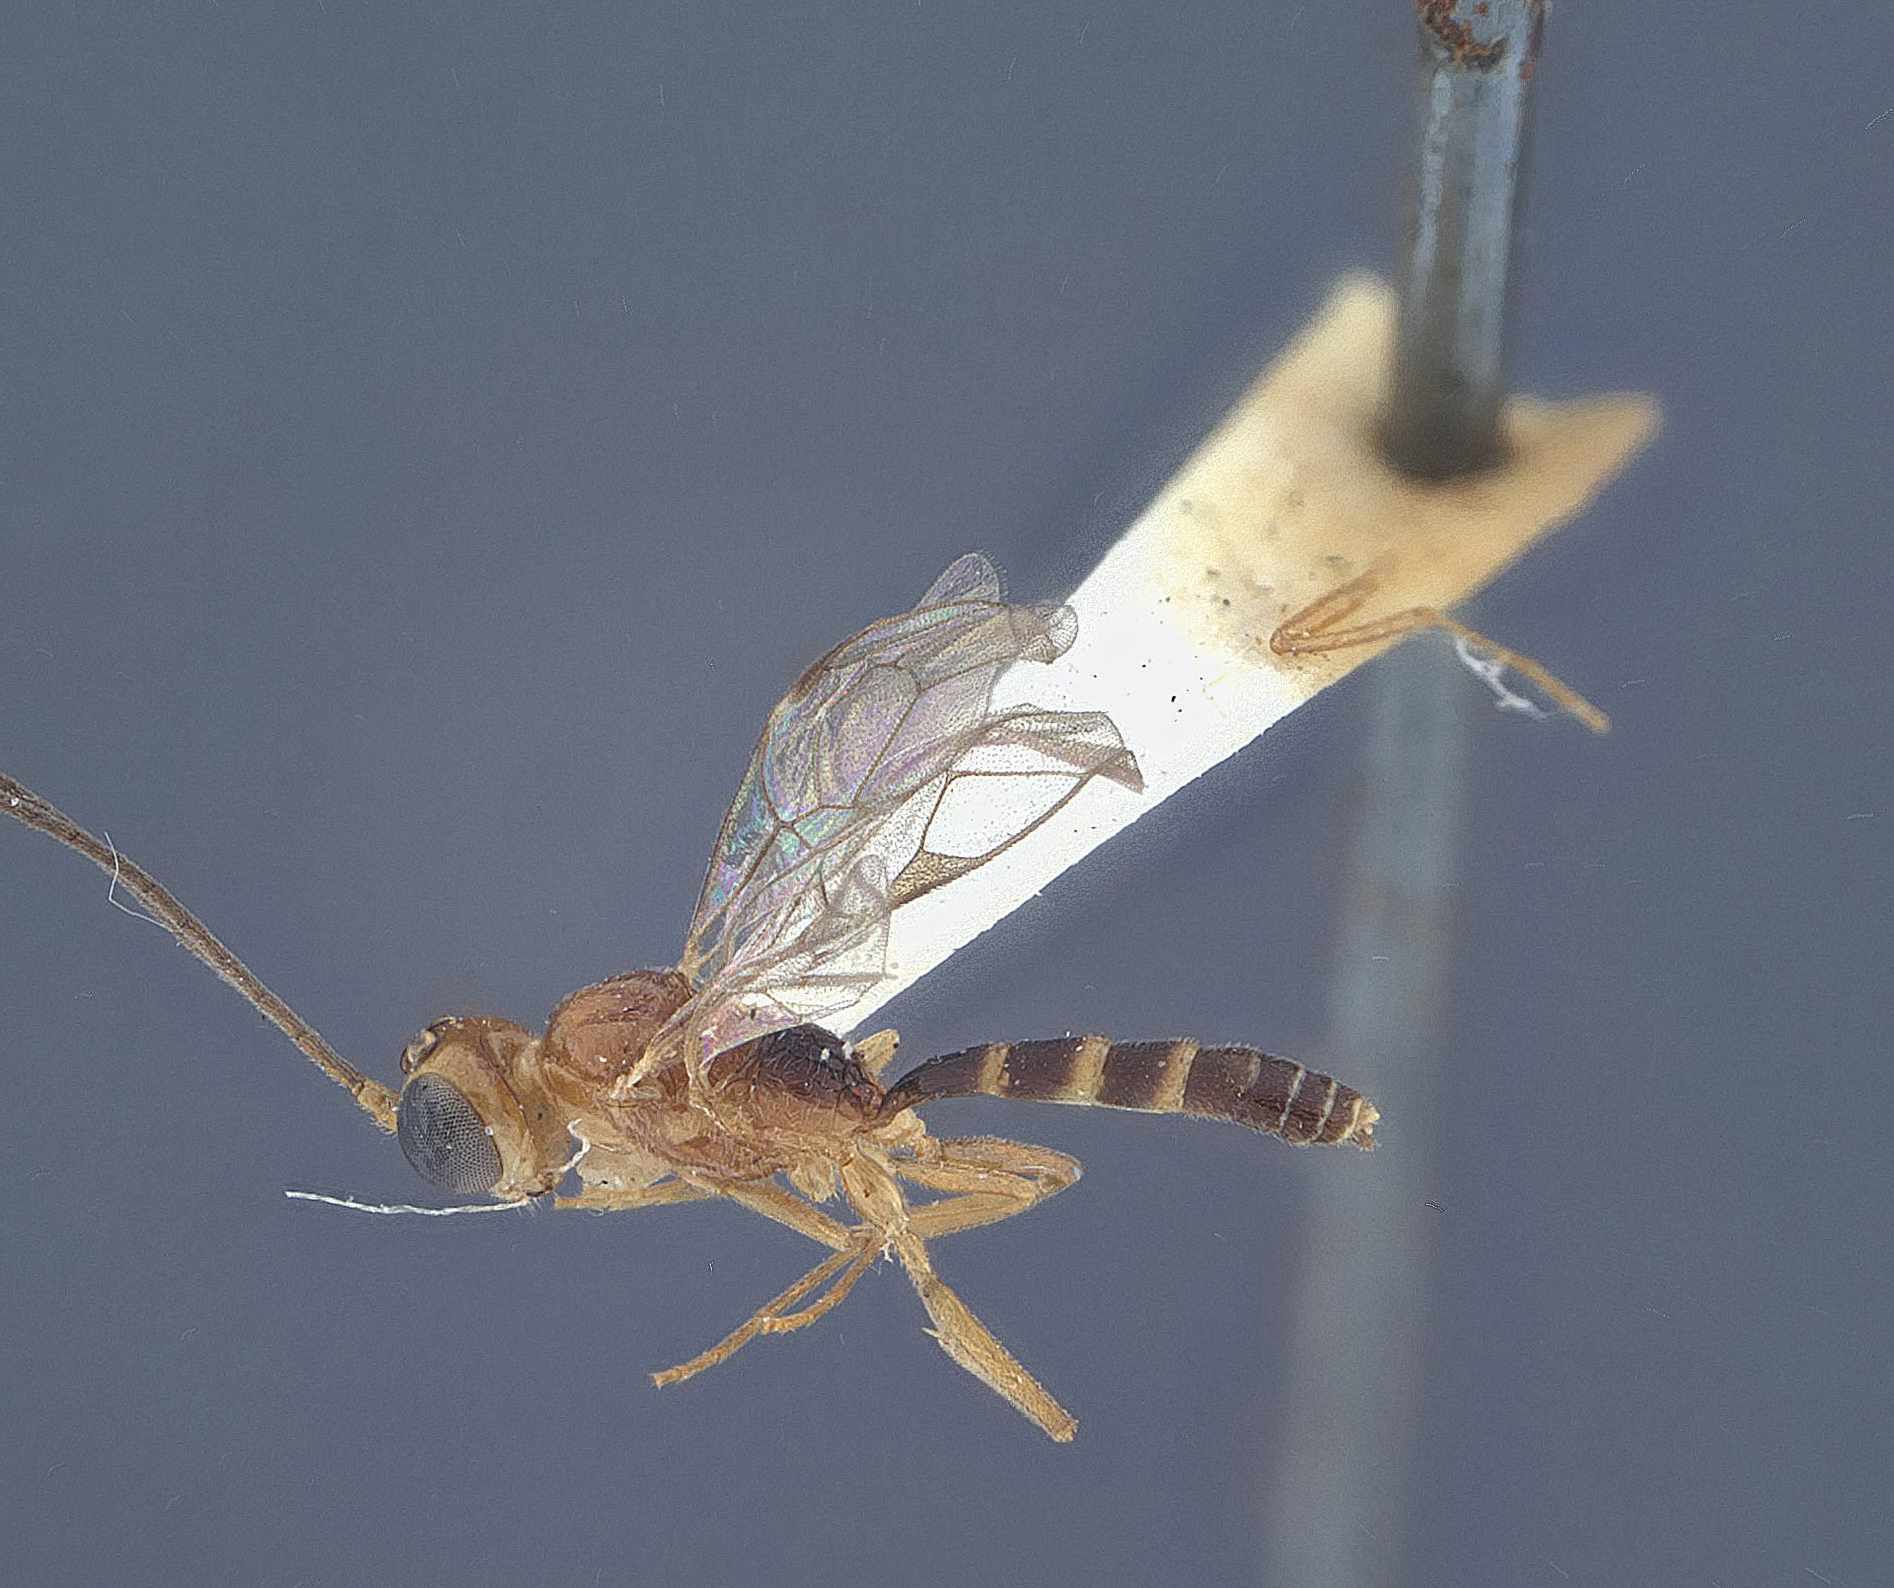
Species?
Hybophanes ranoculus
